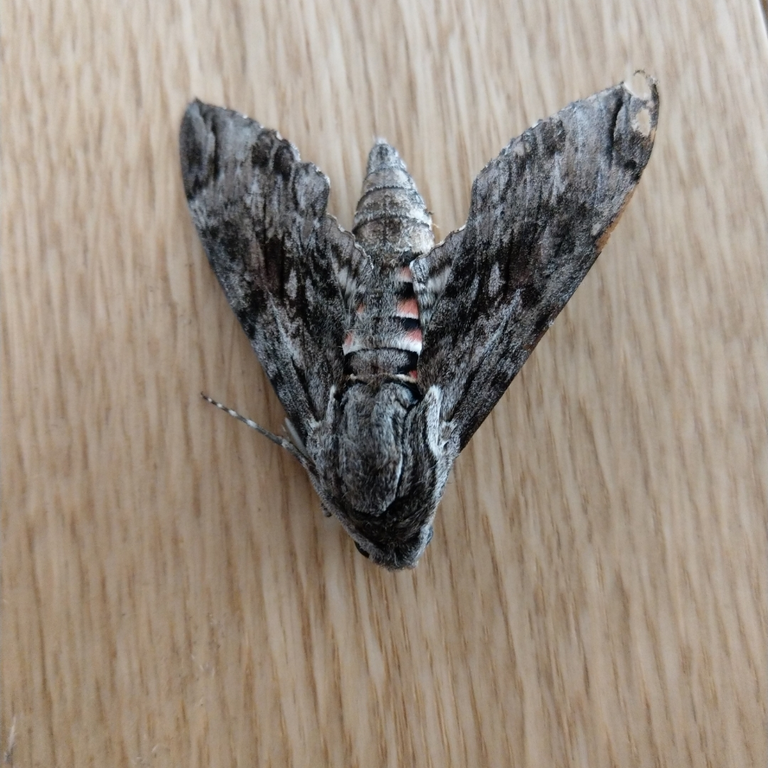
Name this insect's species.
Agrius convolvuli
